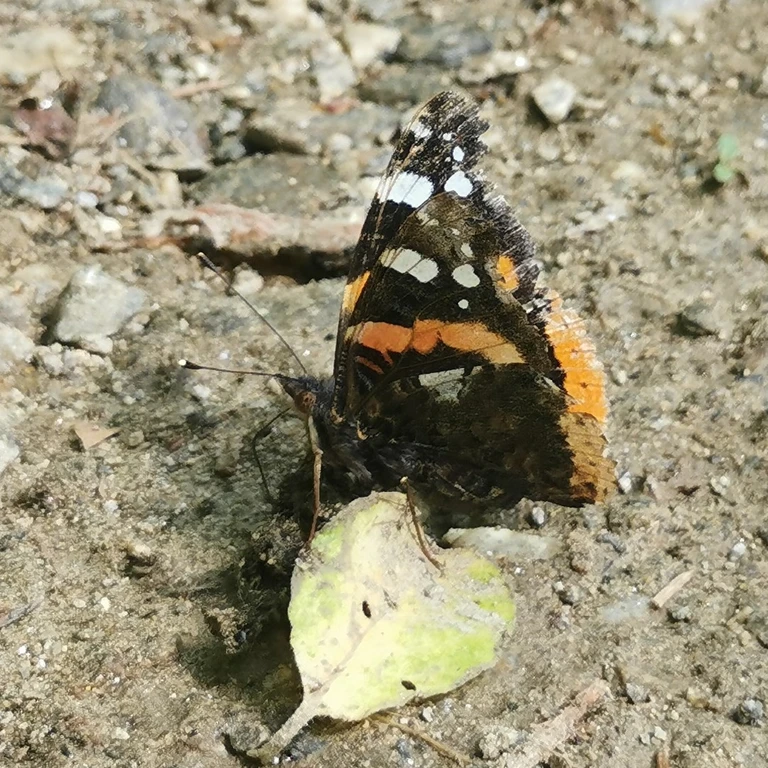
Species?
Vanessa atalanta
